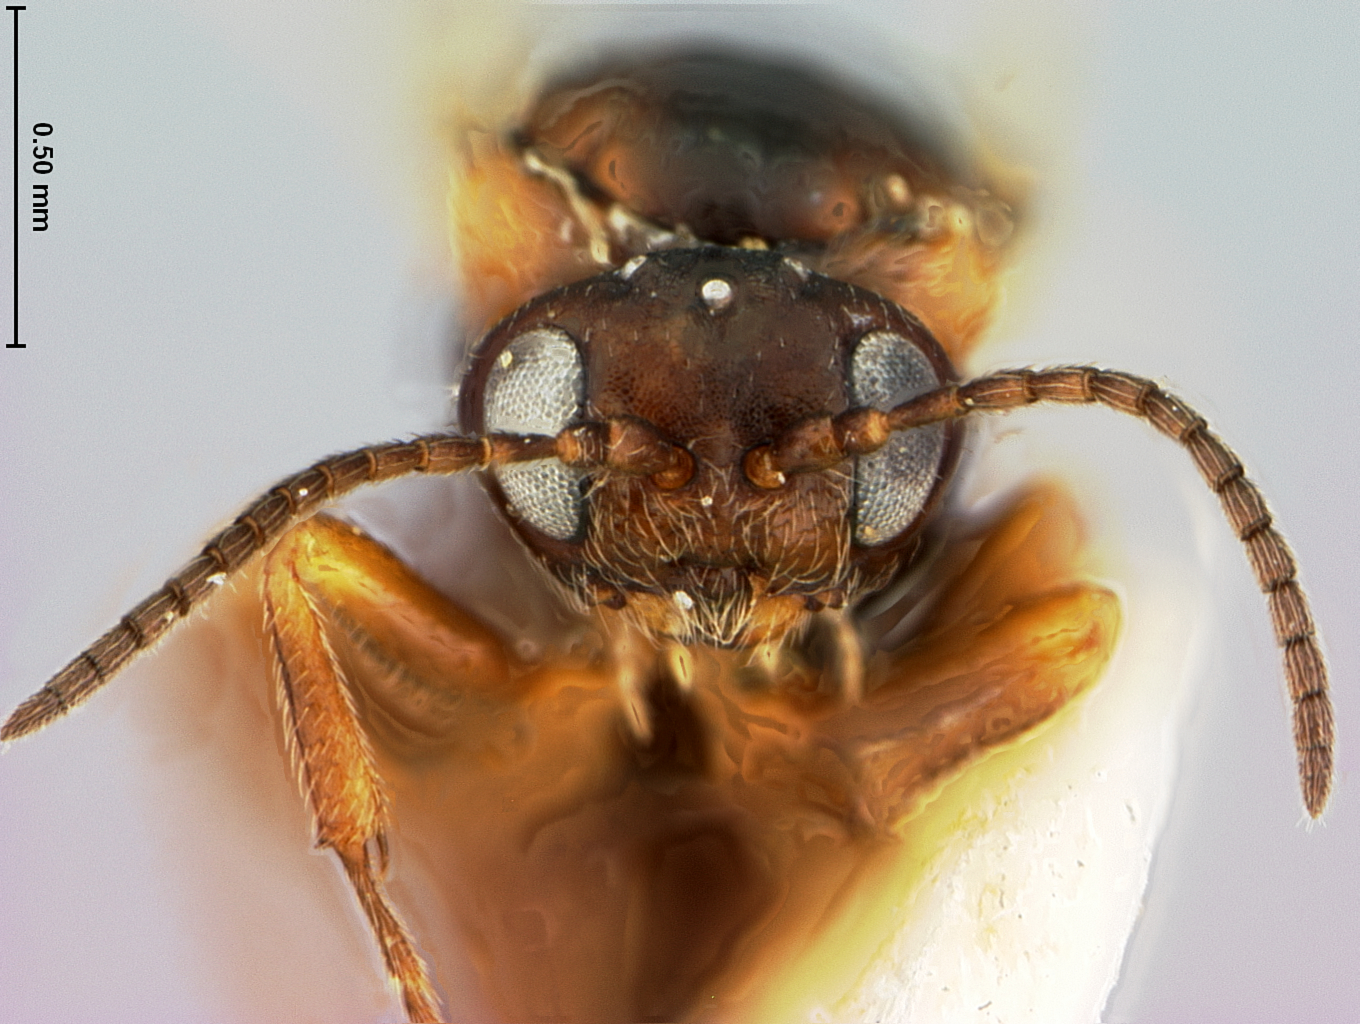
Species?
Callirhytis subcostata
